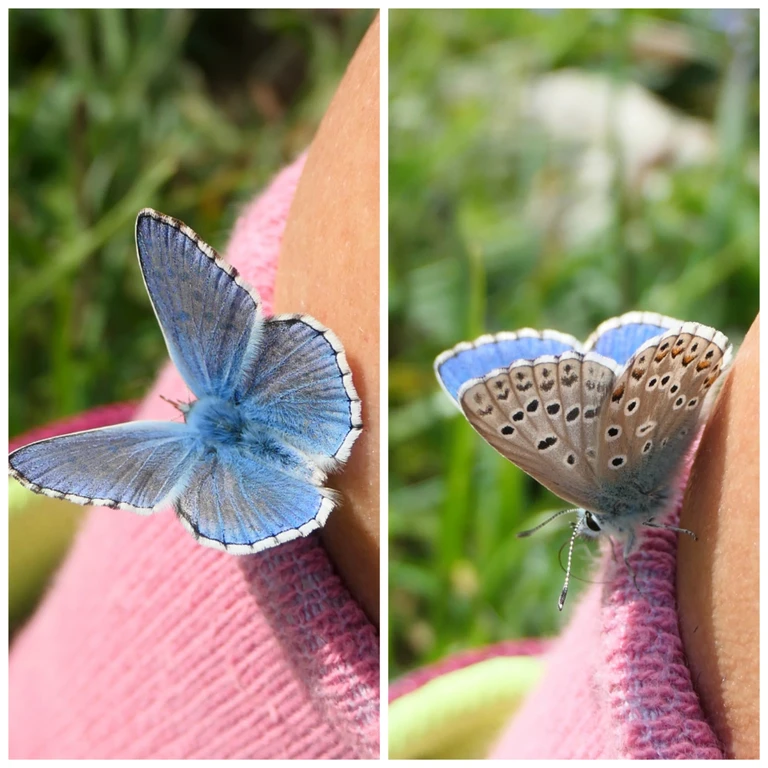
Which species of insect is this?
Lysandra bellargus
